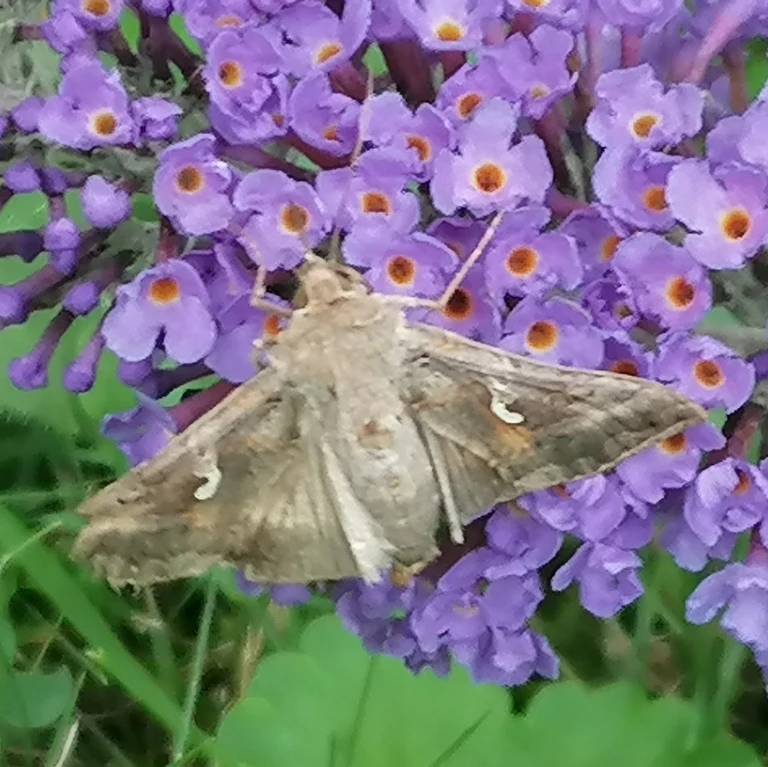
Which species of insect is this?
Autographa gamma
